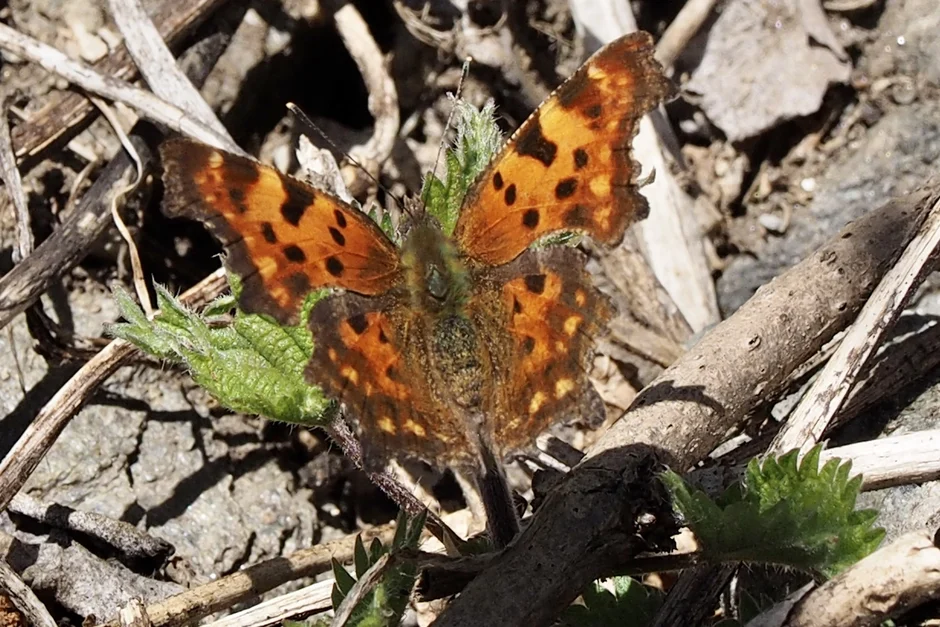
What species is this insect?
Polygonia c-album
